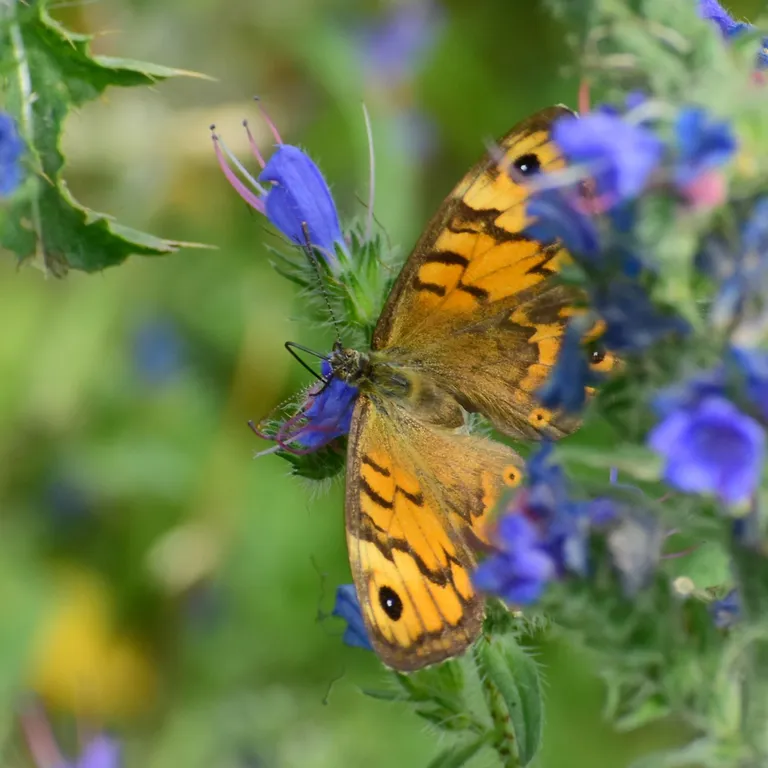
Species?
Lasiommata megera (also Pararge megera)
